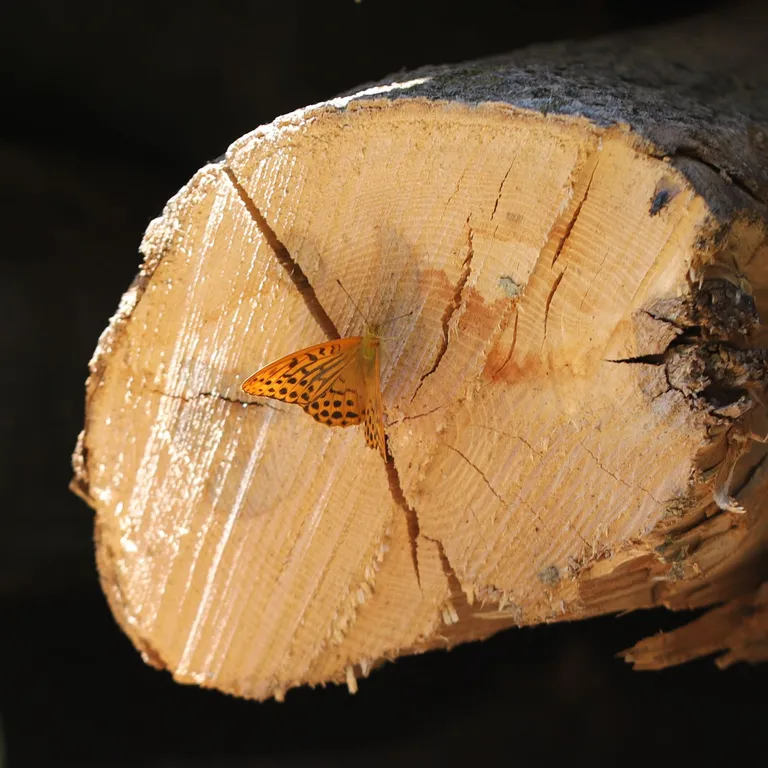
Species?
Argynnis paphia
